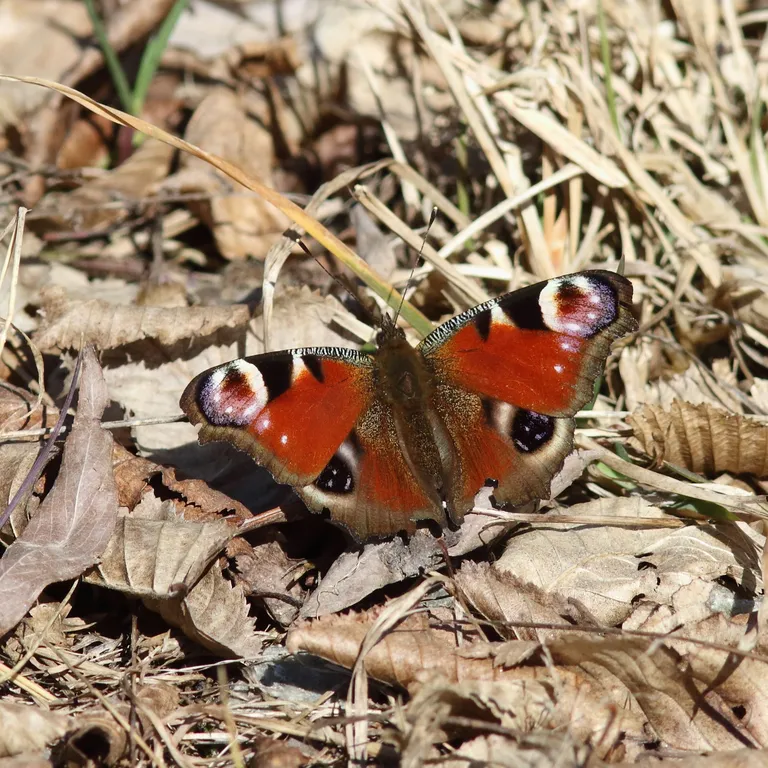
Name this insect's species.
Aglais io
